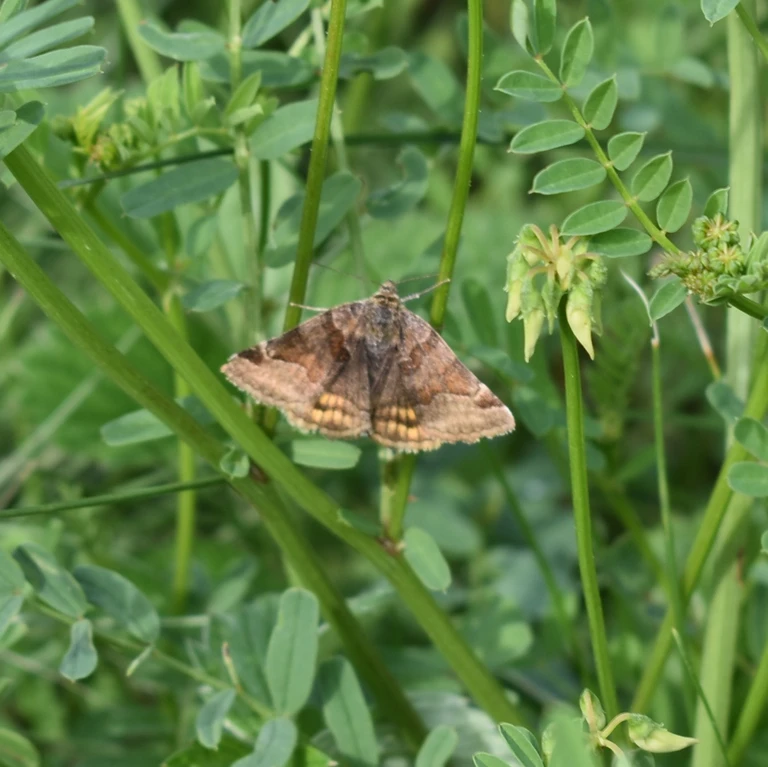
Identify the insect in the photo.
Euclidia glyphica
